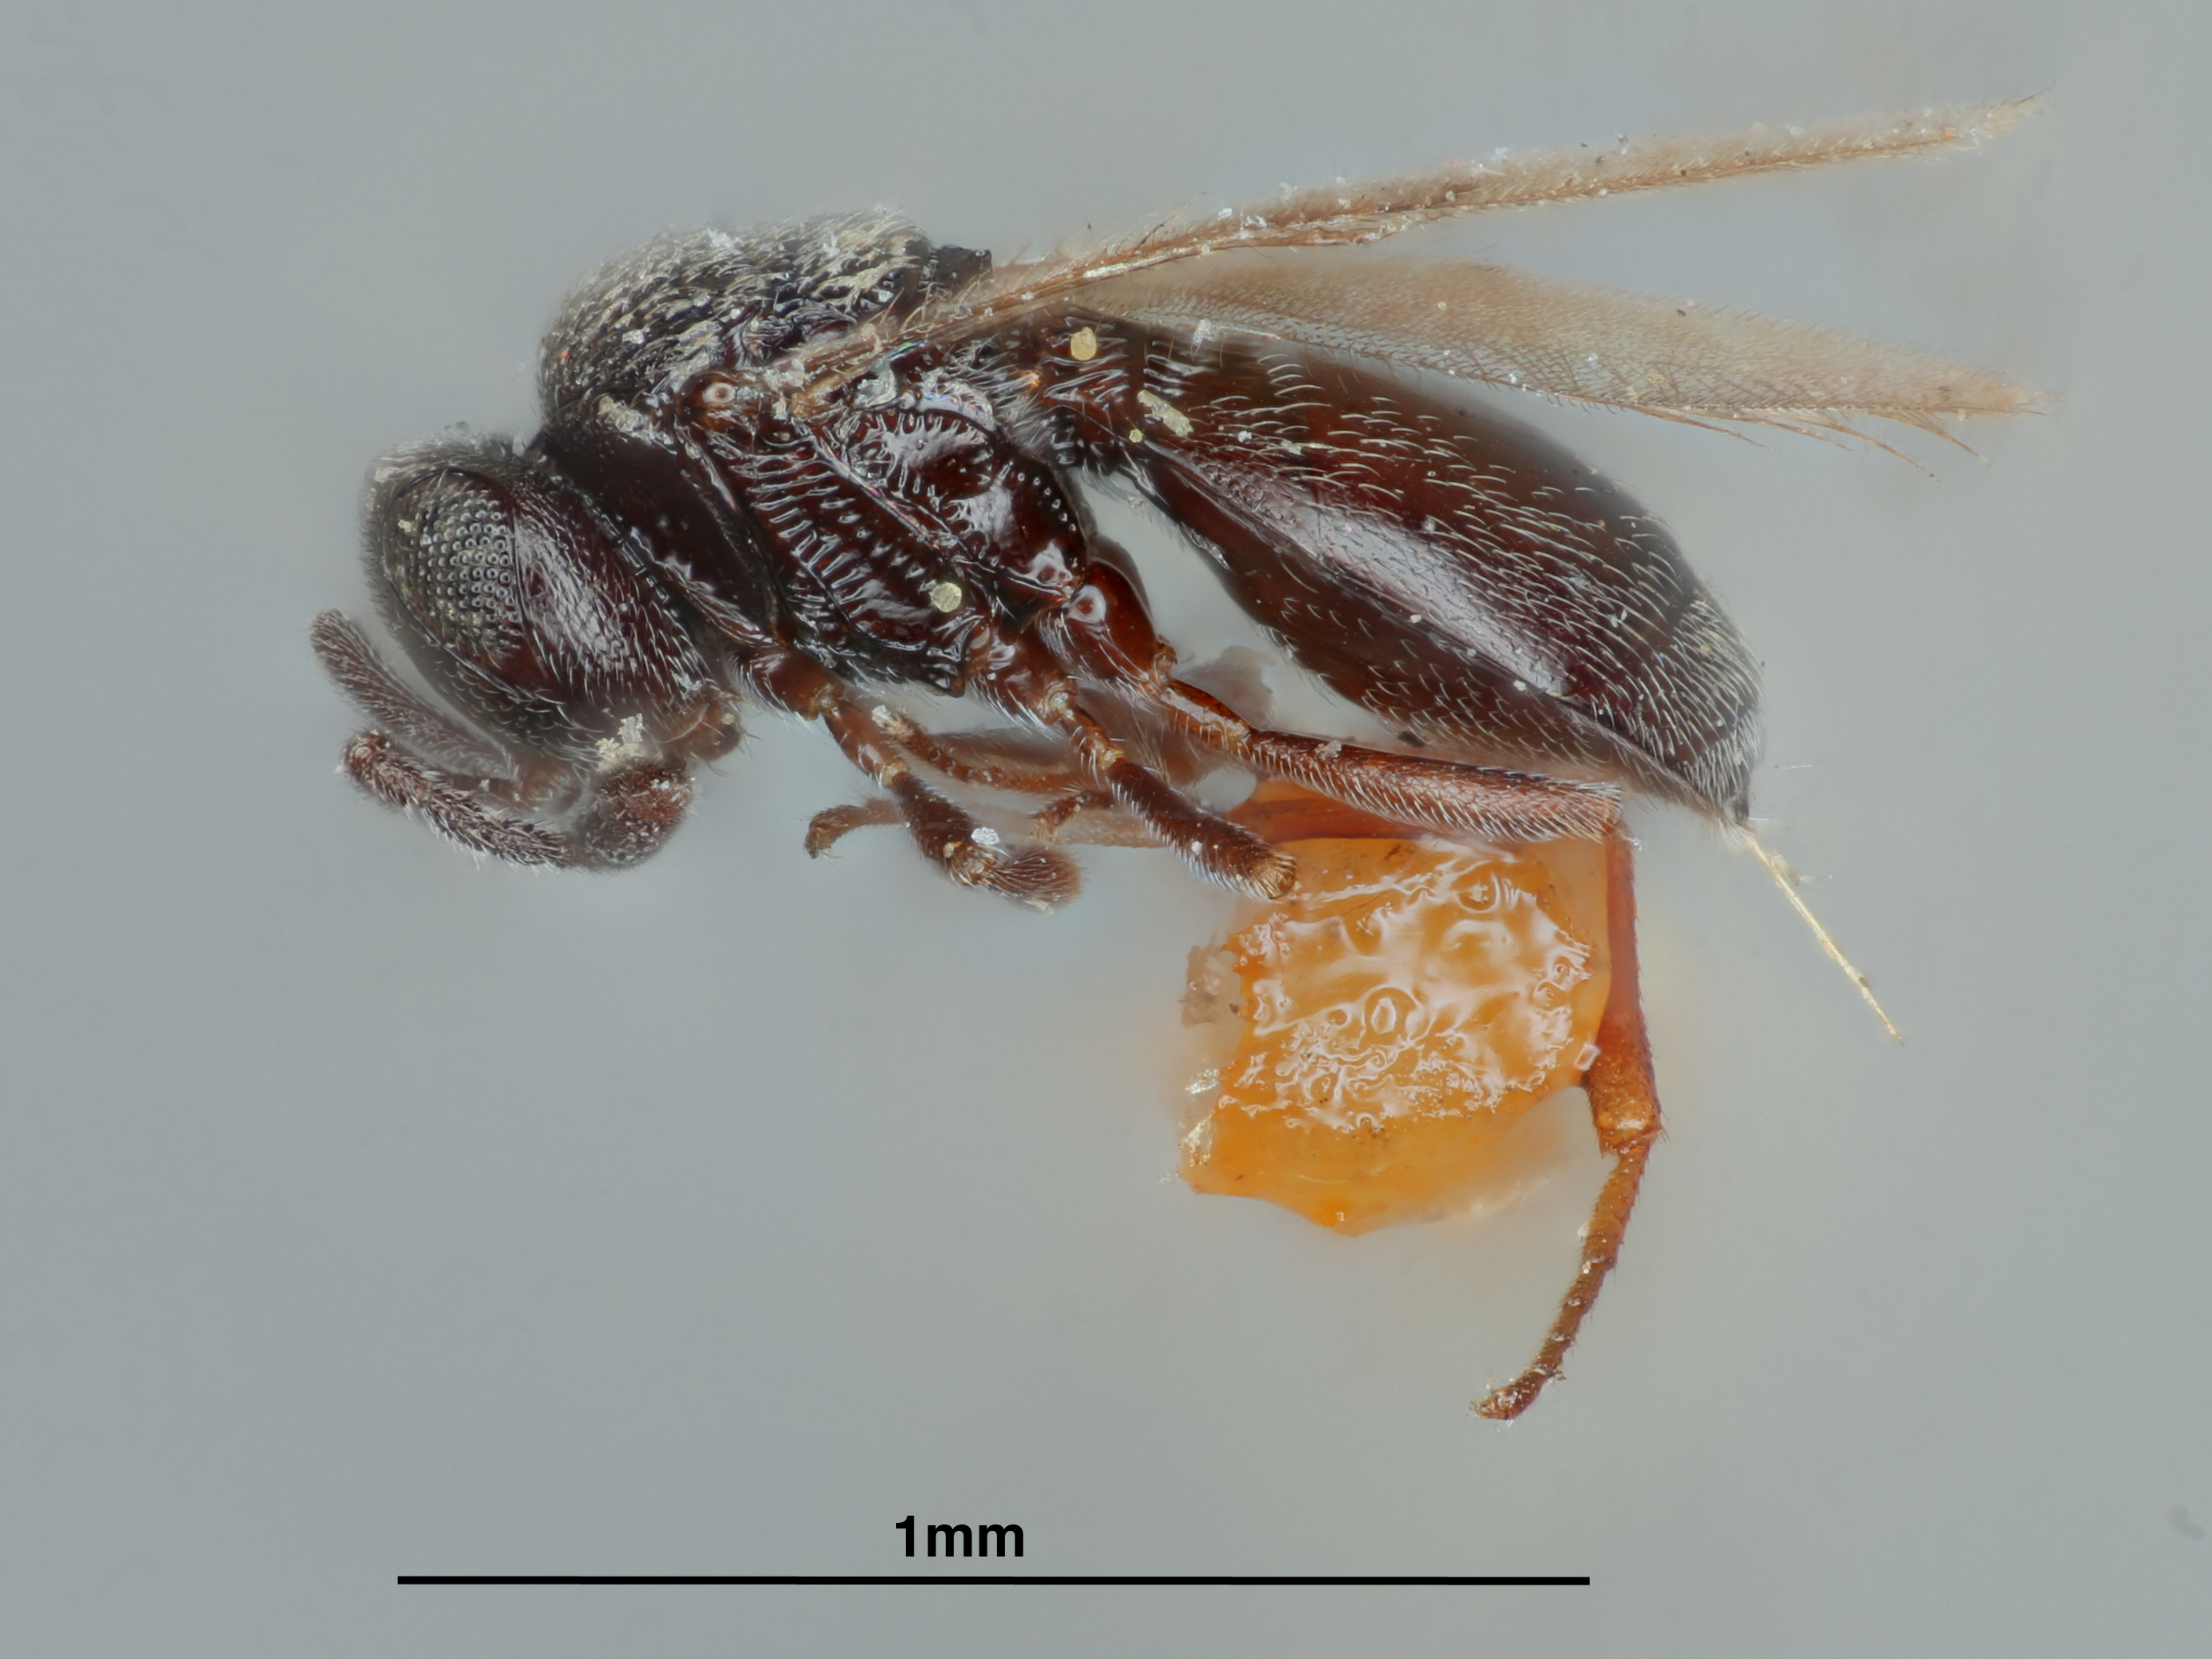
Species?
Prosacantha nana
